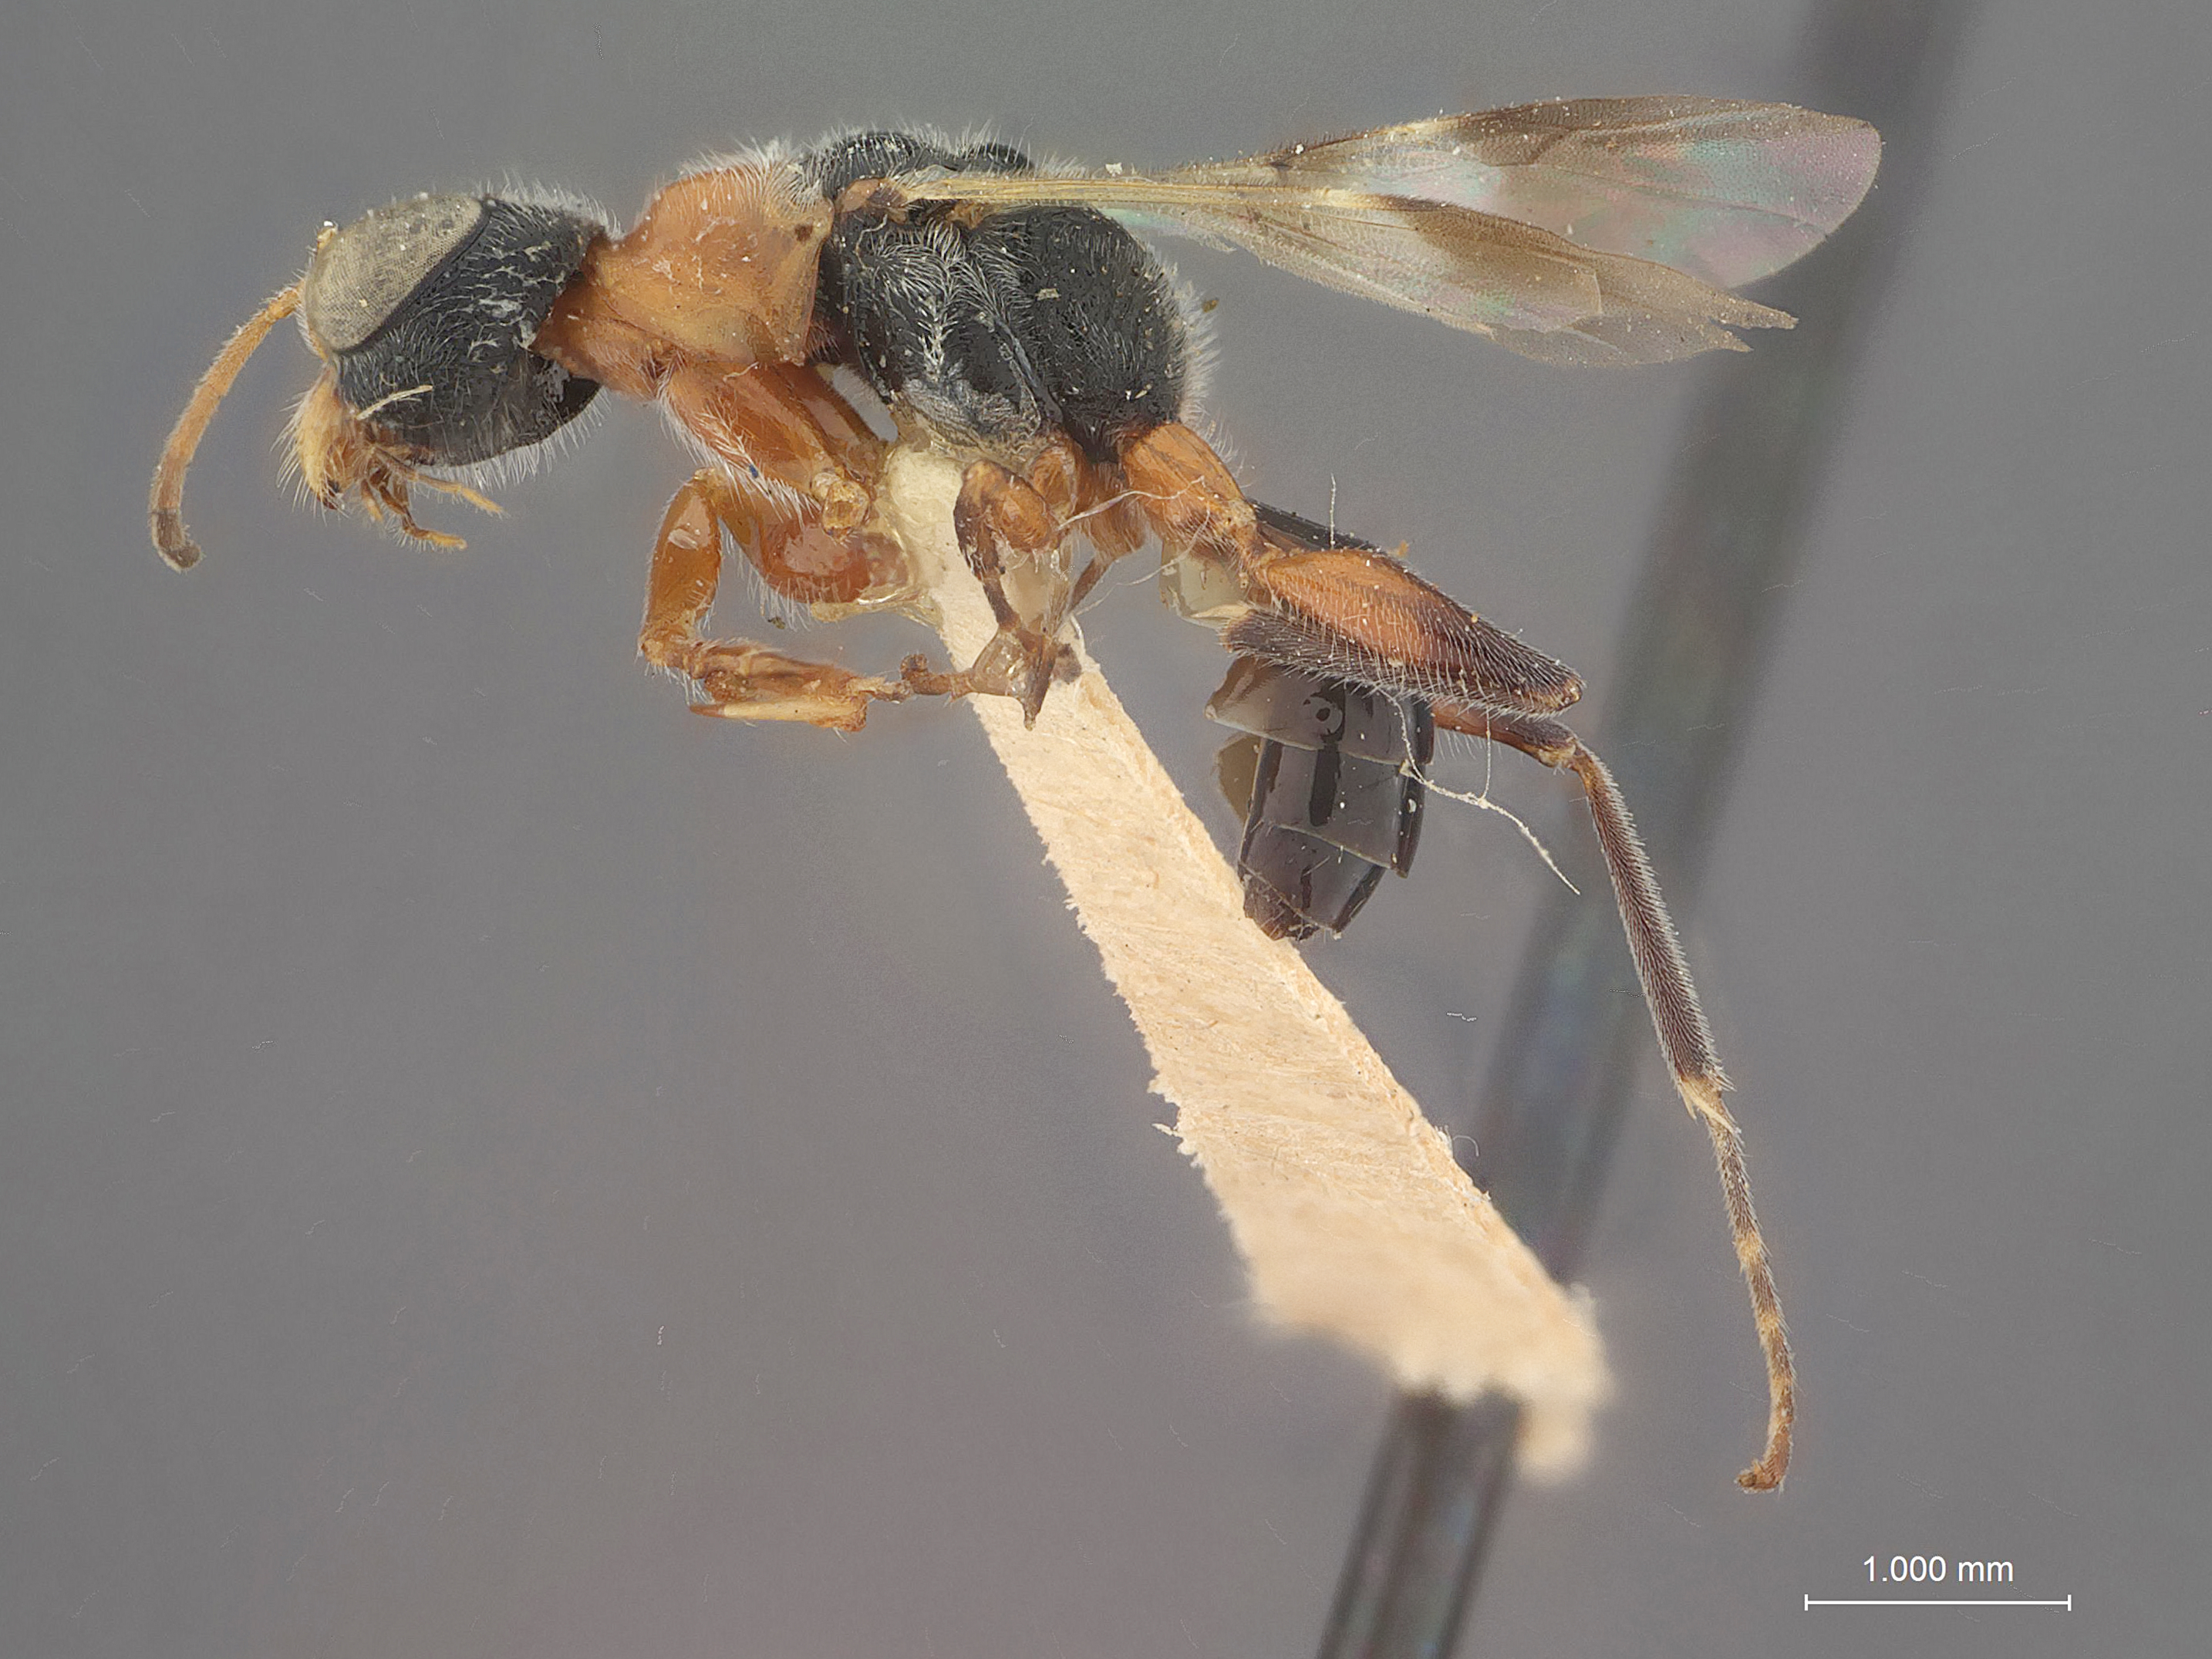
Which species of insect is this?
Chelogynus schaefferi
